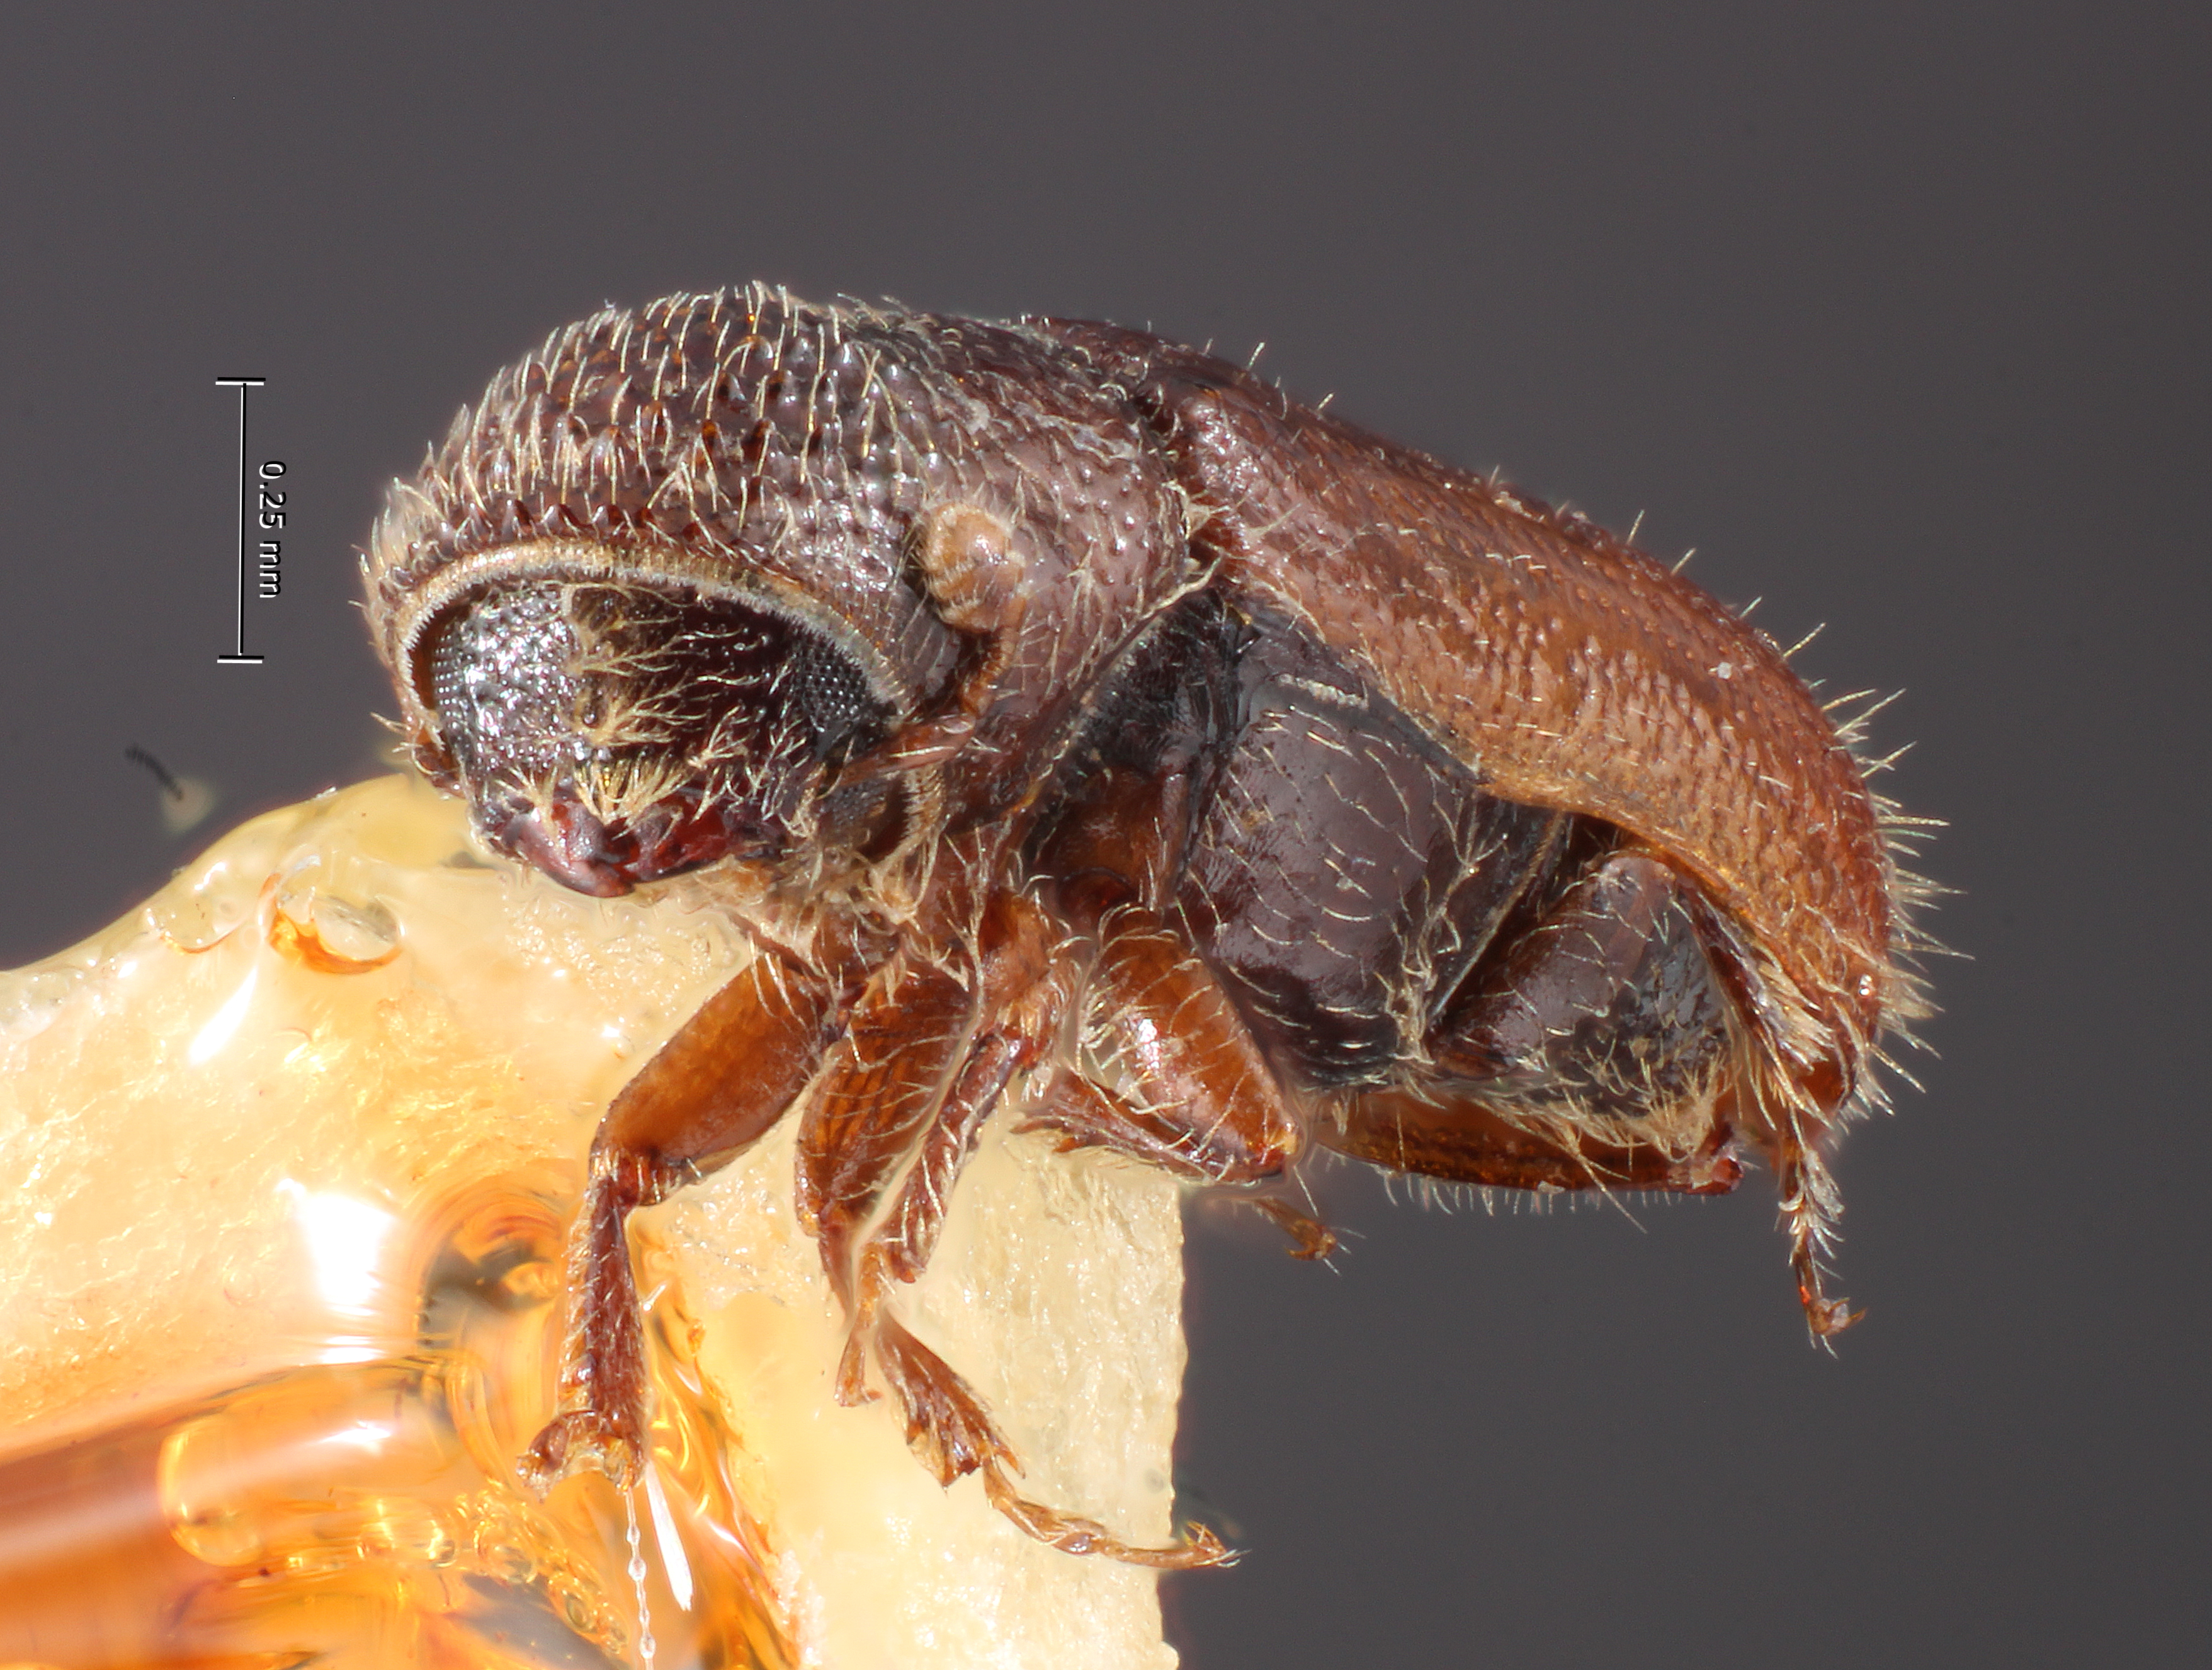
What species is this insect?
Pityophthorus furnissi
